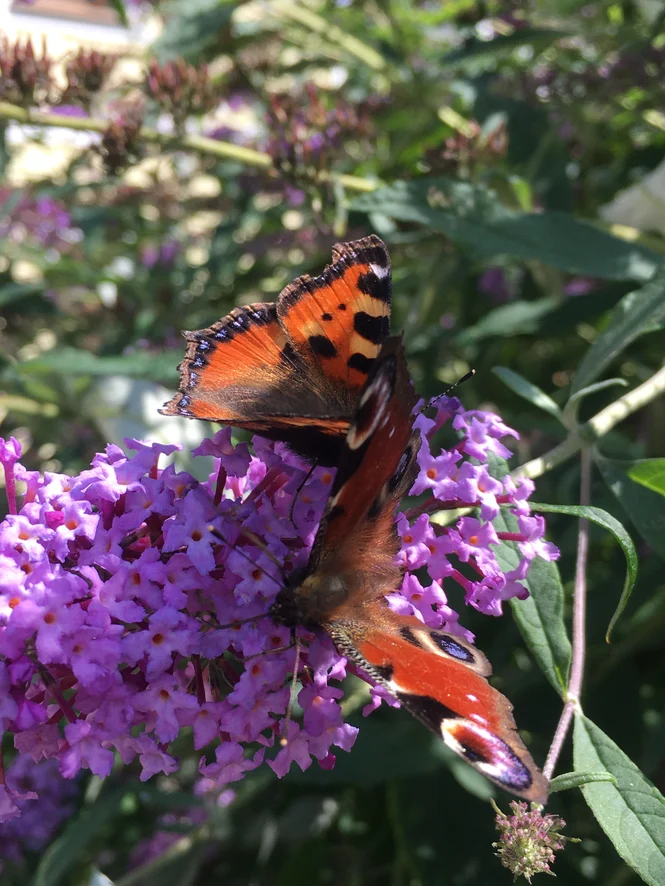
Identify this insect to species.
Aglais urticae
